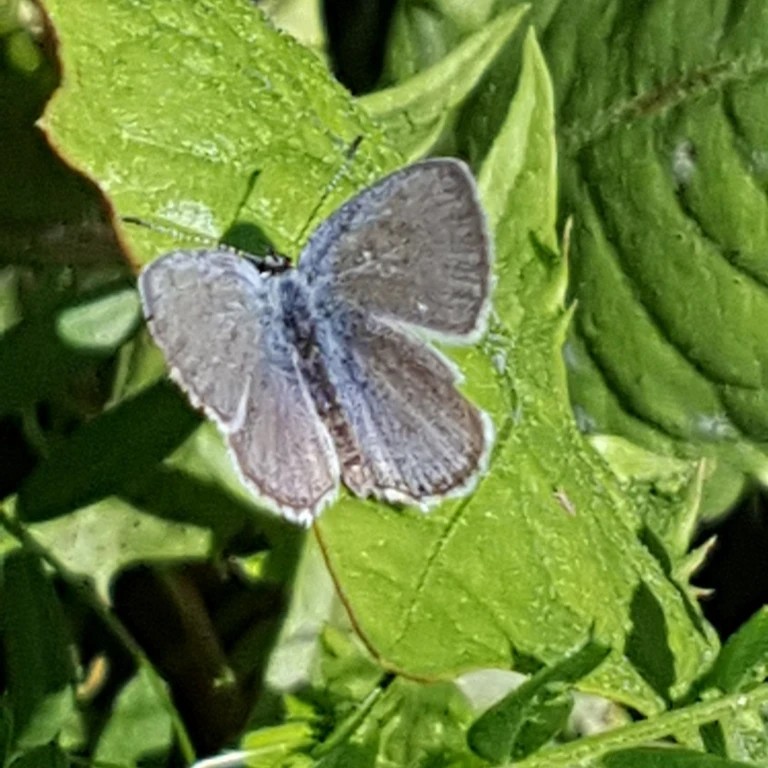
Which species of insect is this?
Cupido decolorata (also Elkalyce decolorata)
